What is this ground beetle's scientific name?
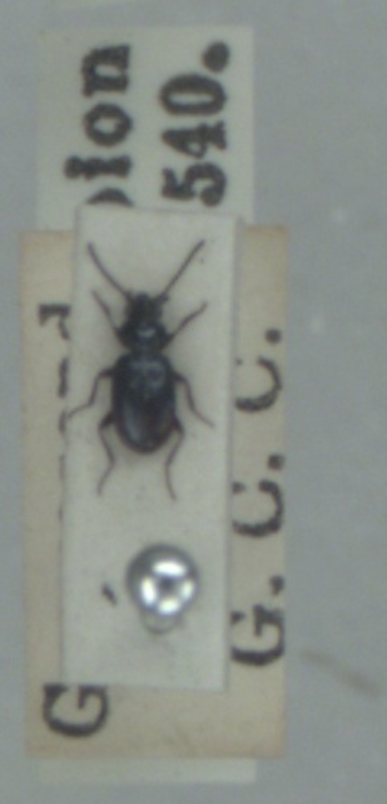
Bembidion minimum
